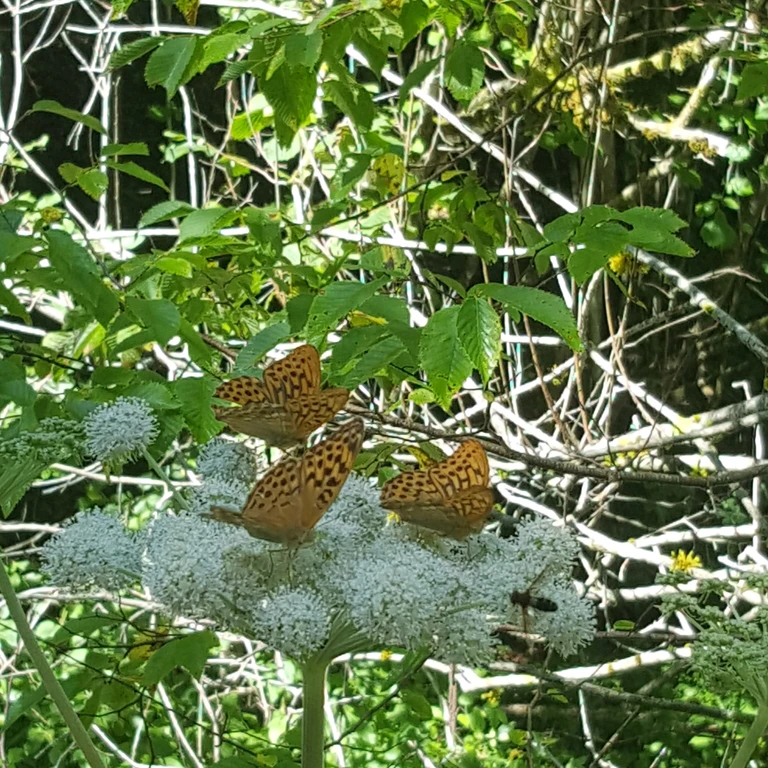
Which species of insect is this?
Argynnis paphia
